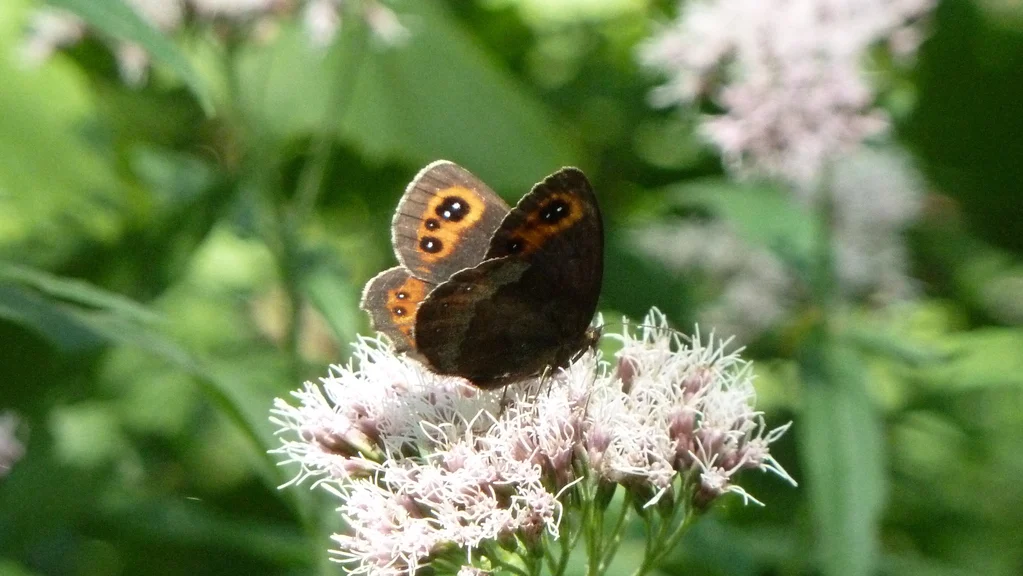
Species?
Erebia aethiops
